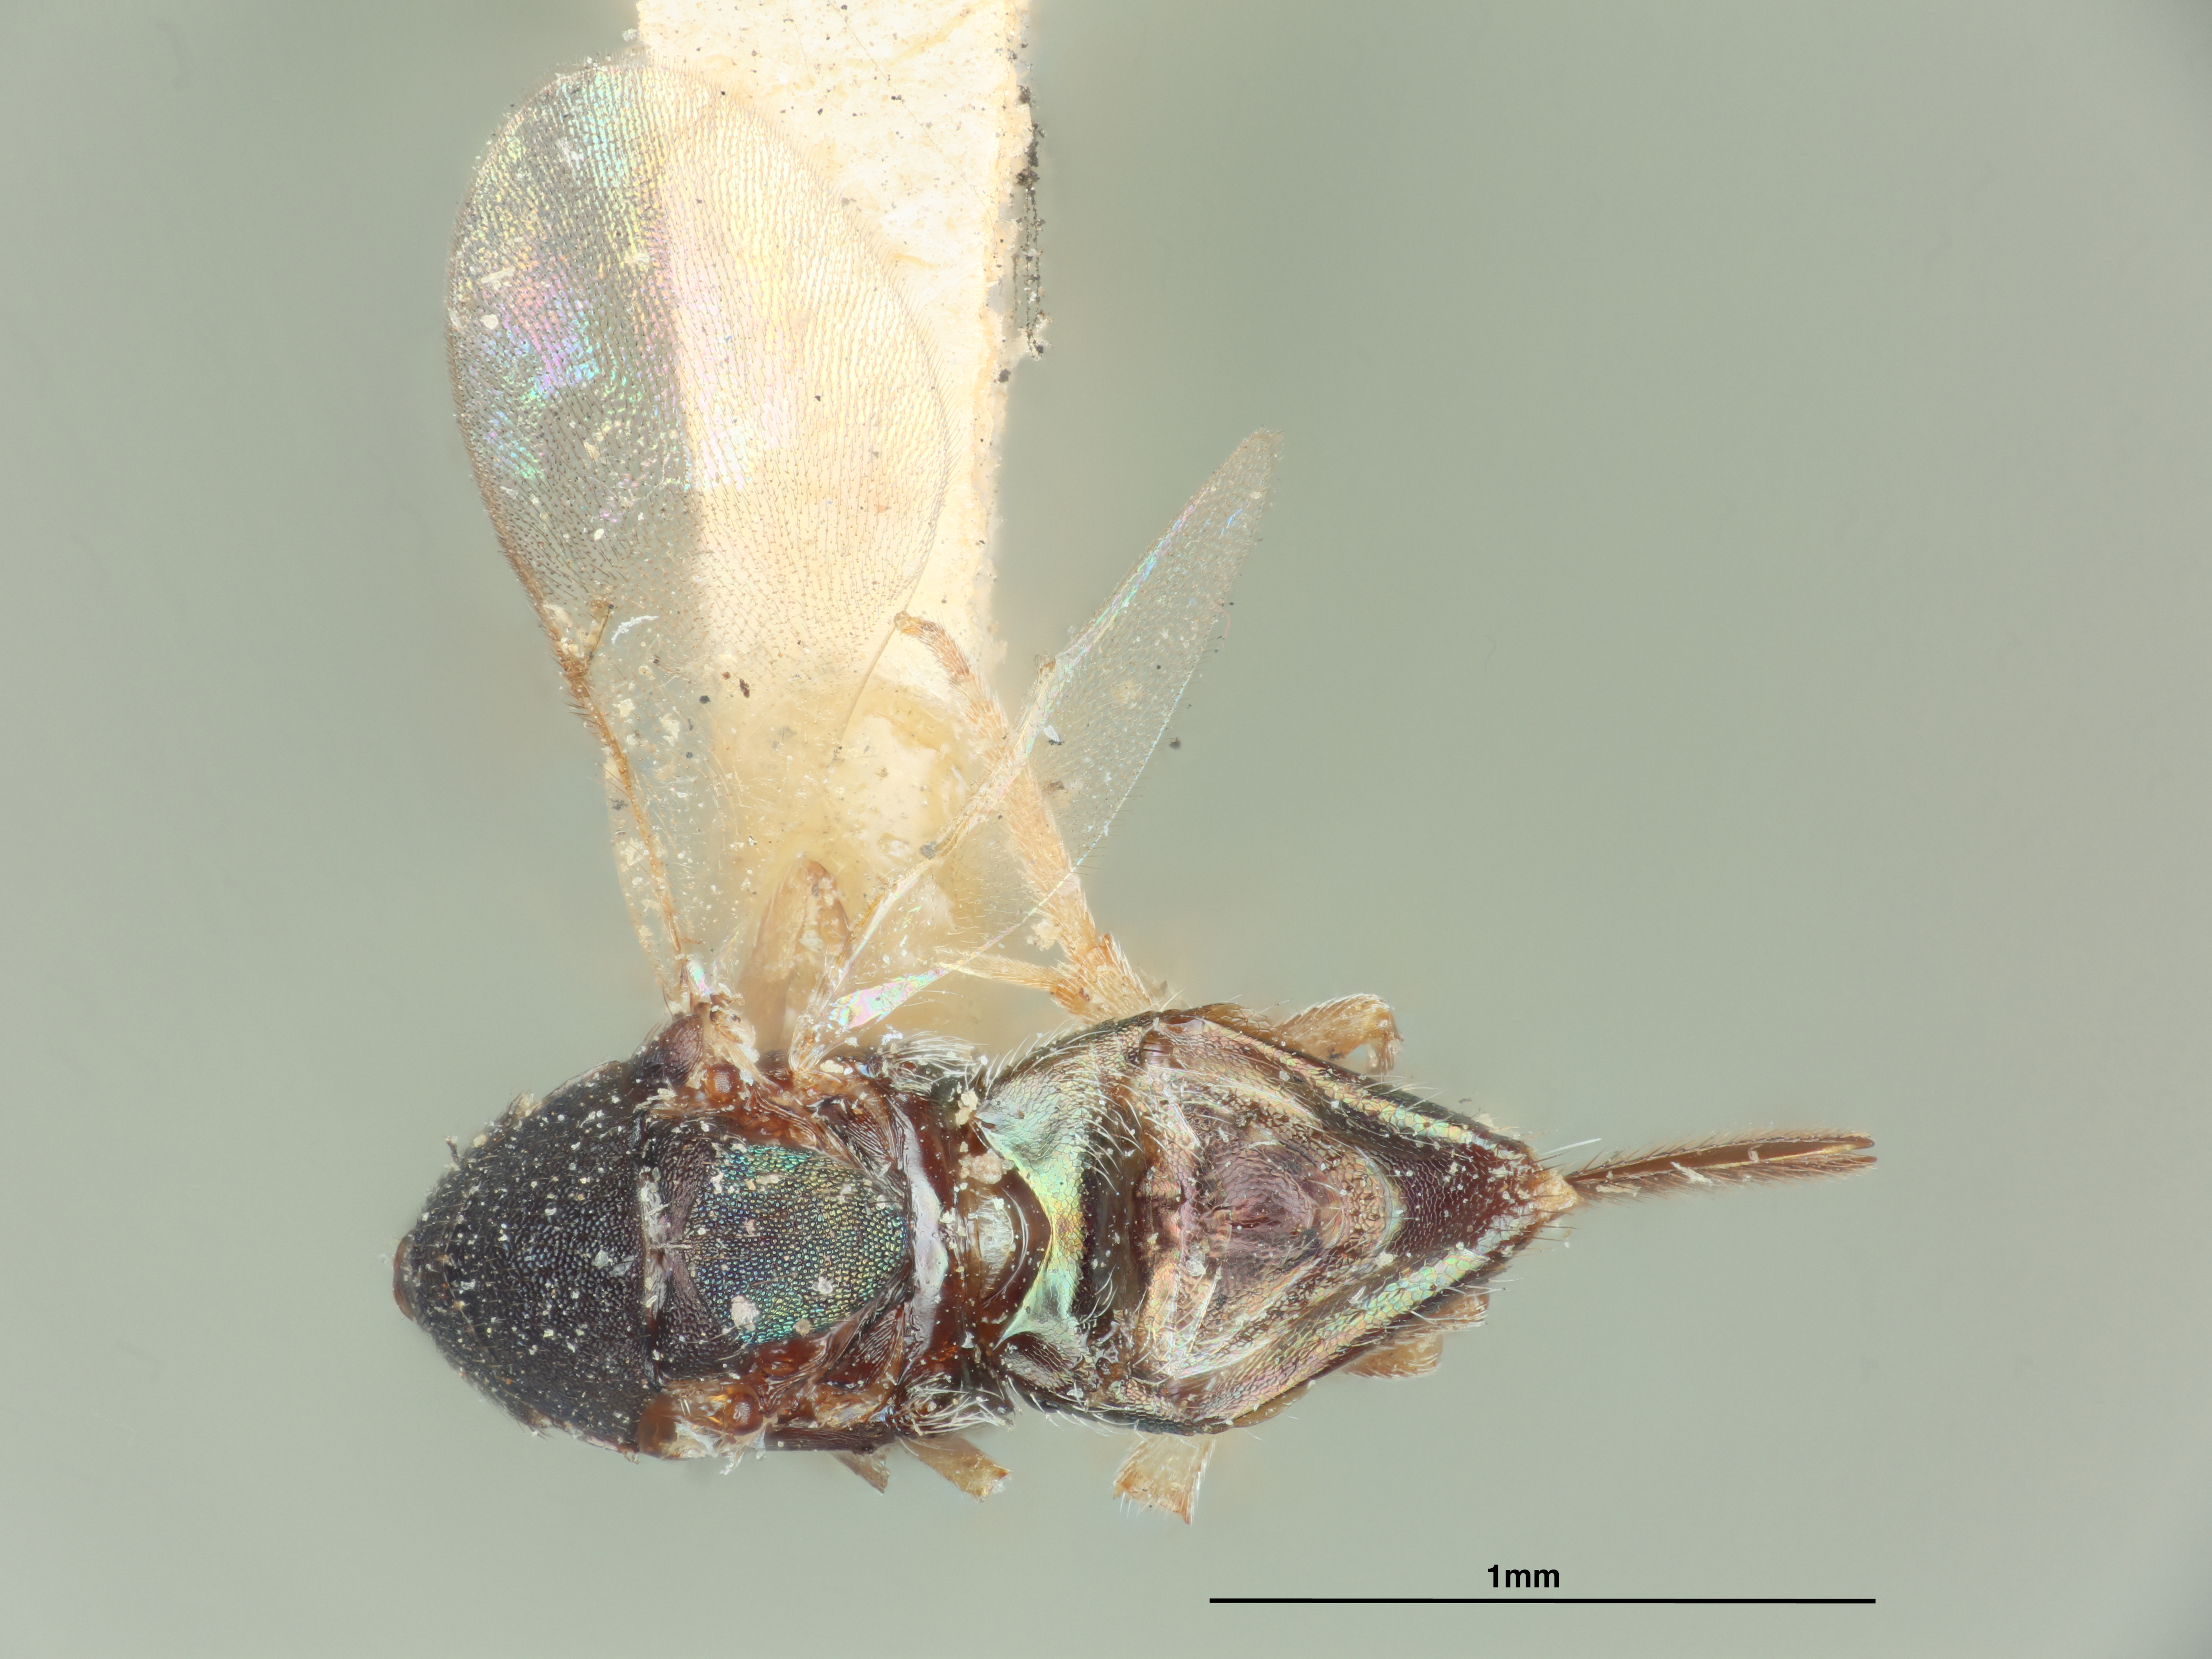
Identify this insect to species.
Cerchysius elasmoceri
